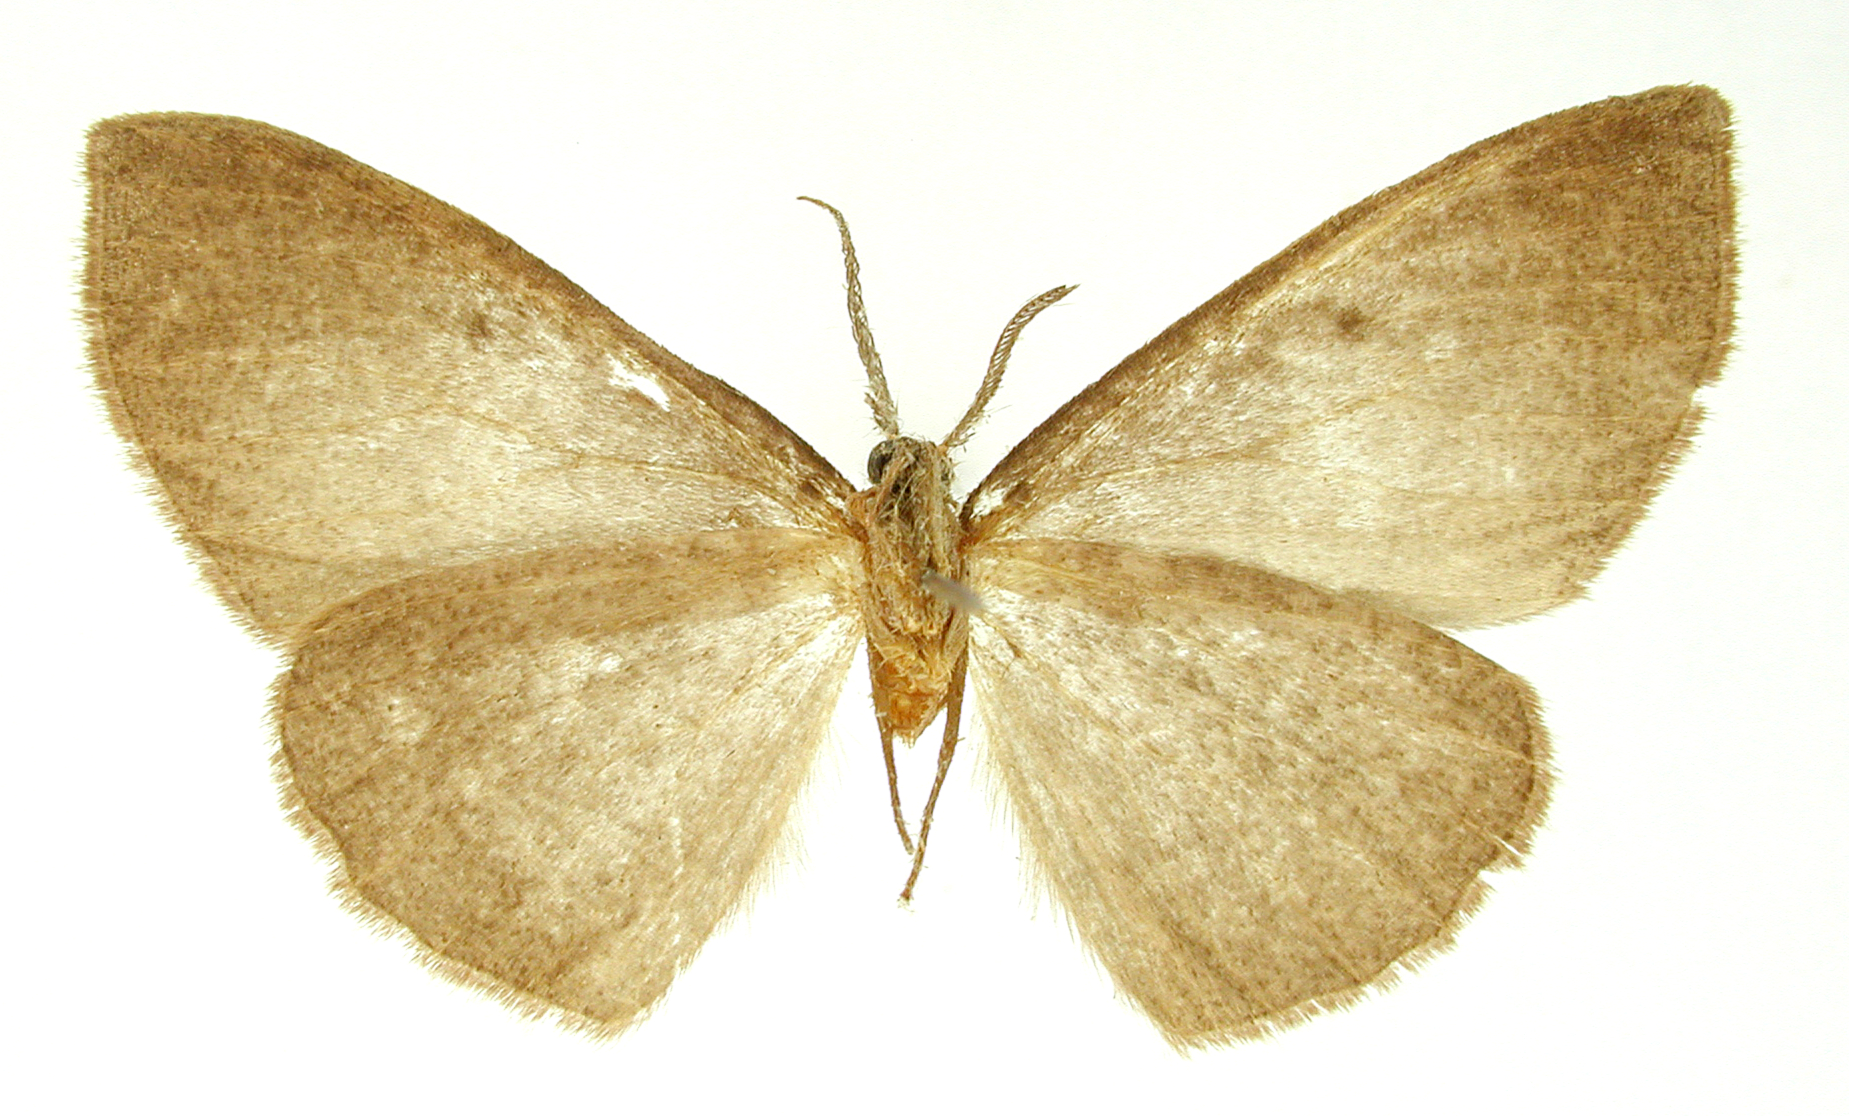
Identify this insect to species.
Nephodia flavivertex
